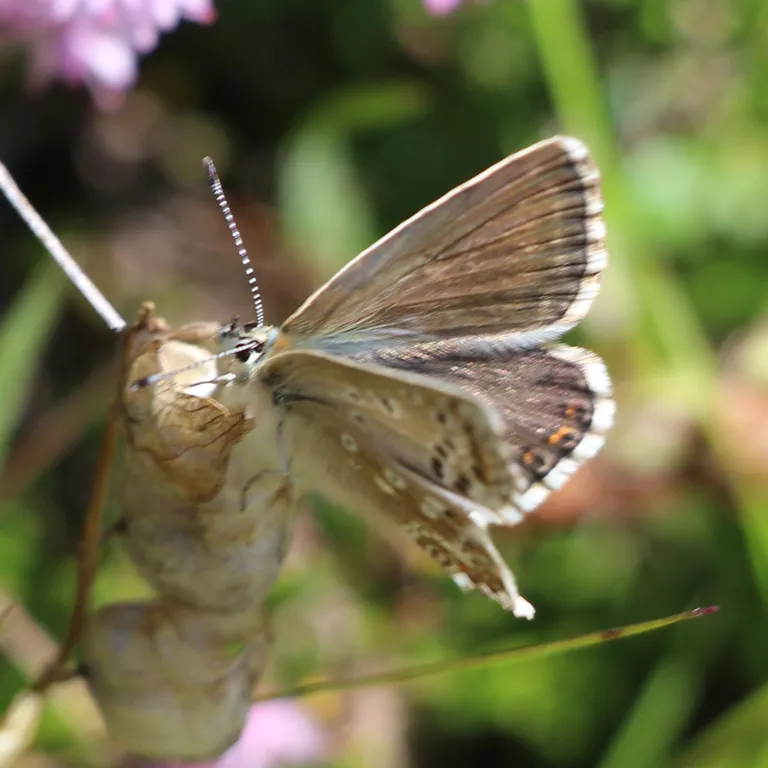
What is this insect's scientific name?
Lysandra coridon
